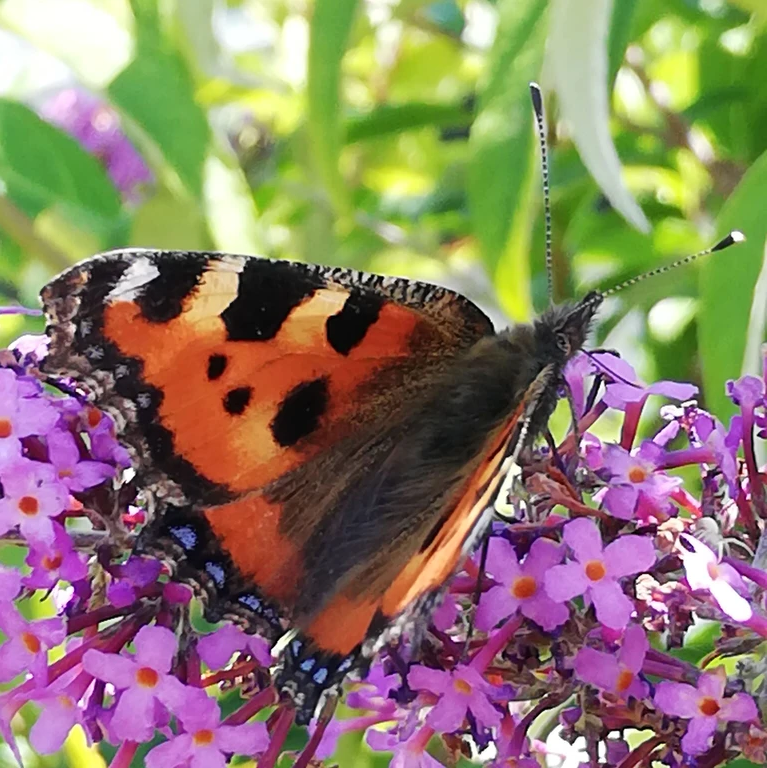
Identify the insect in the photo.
Aglais urticae
